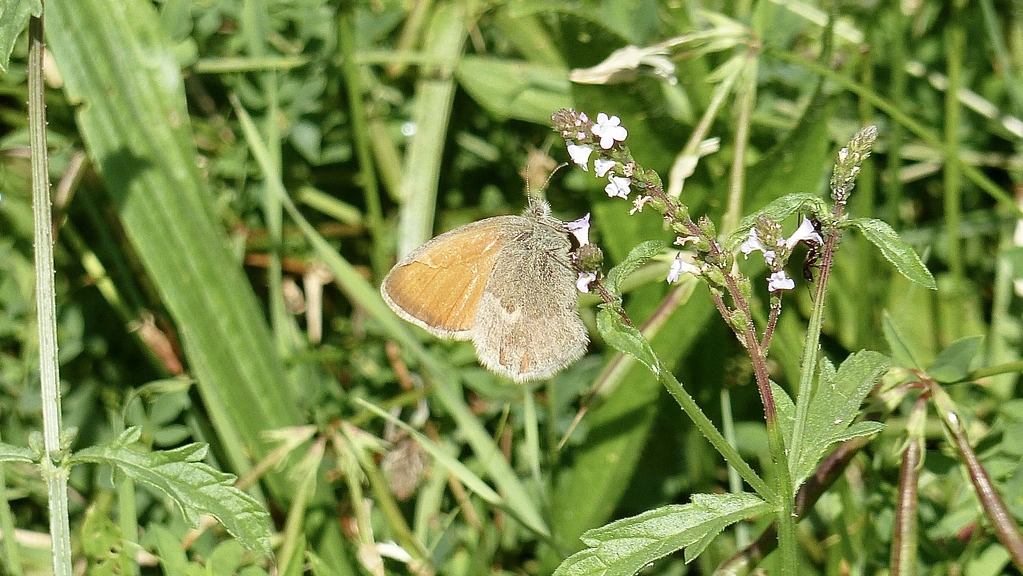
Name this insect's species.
Coenonympha pamphilus
